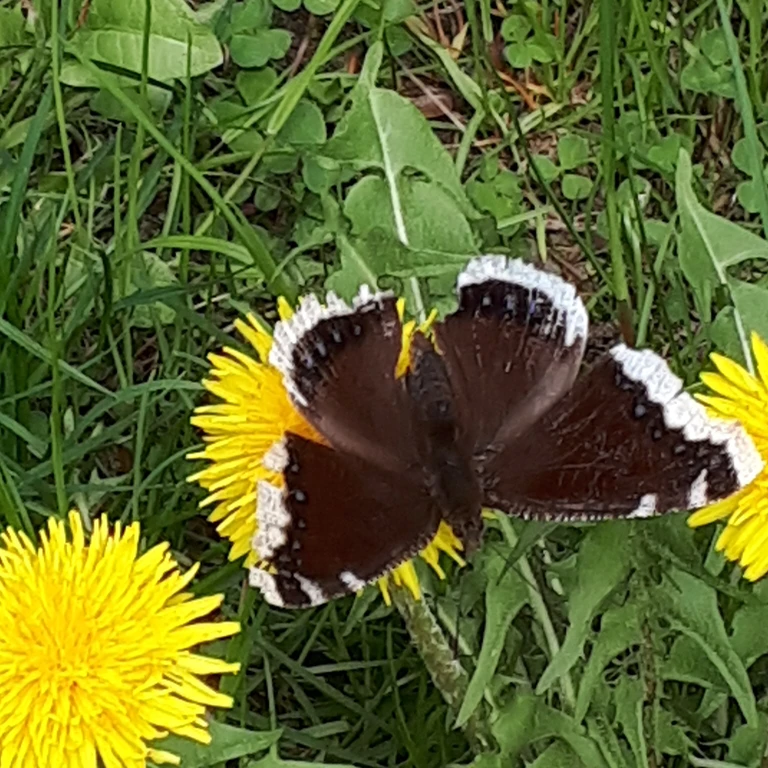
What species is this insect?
Nymphalis antiopa
